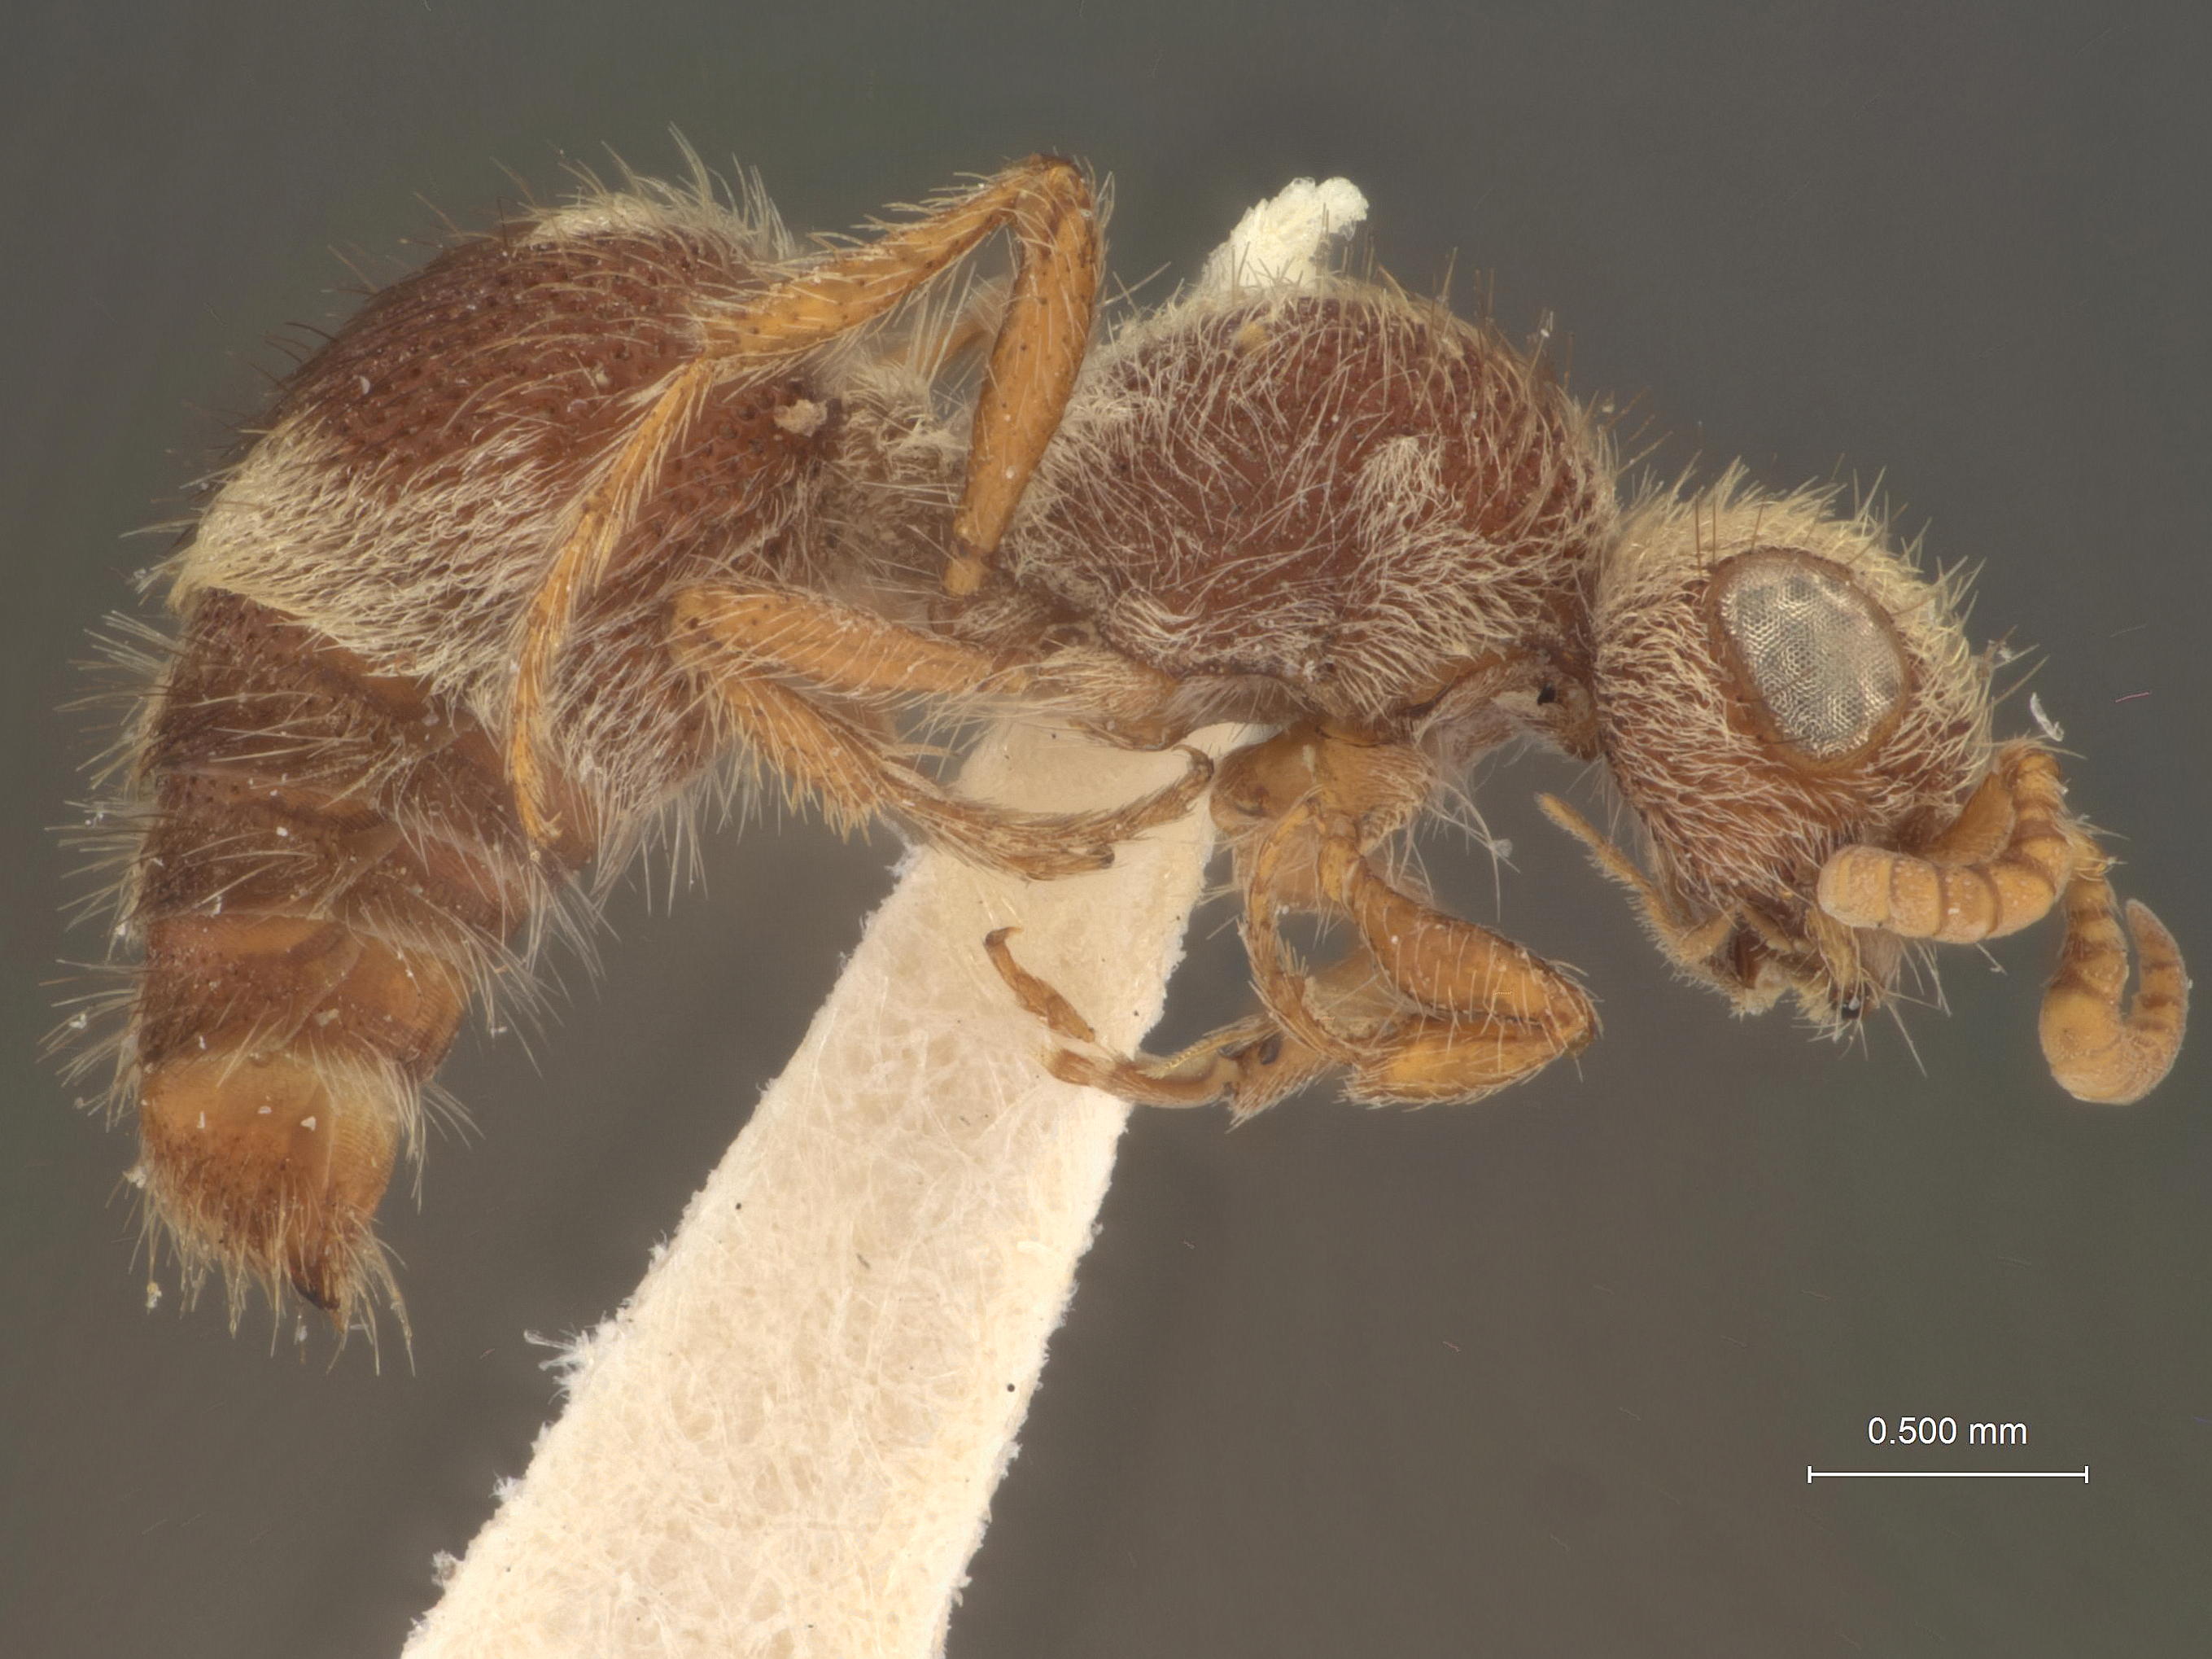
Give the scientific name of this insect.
Ephuta albiceps
